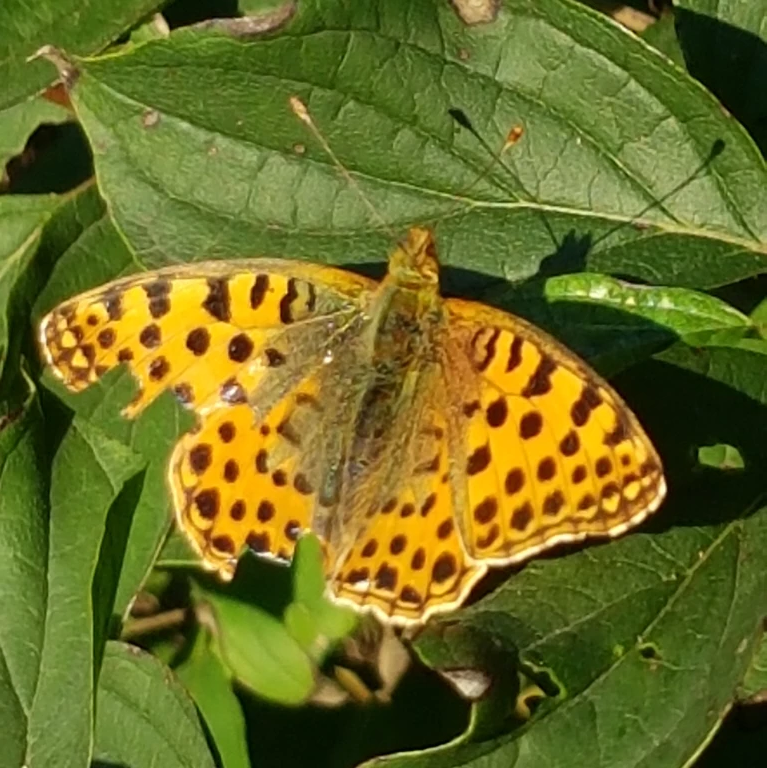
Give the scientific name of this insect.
Issoria lathonia
